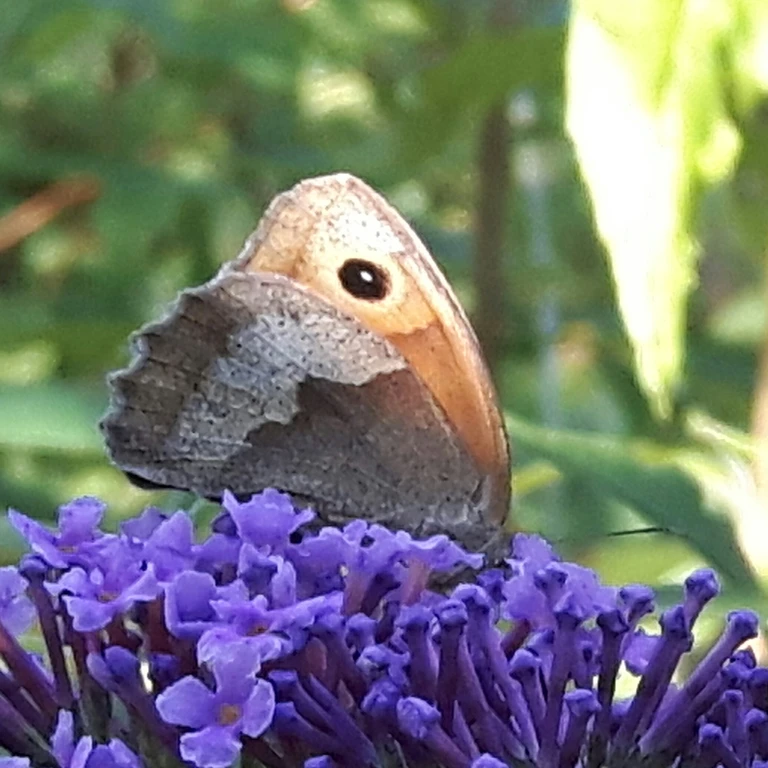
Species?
Maniola jurtina
